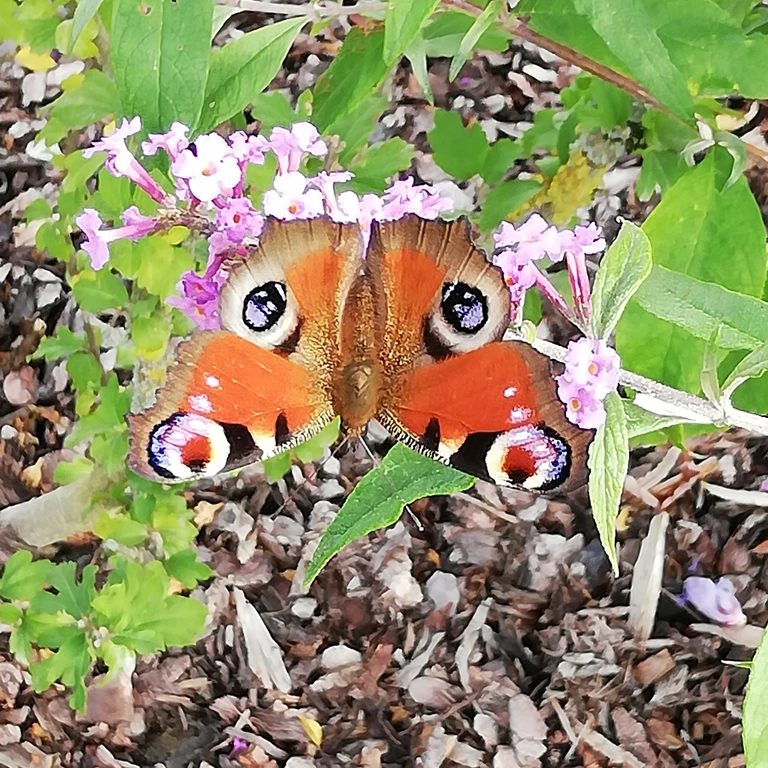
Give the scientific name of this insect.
Aglais io
